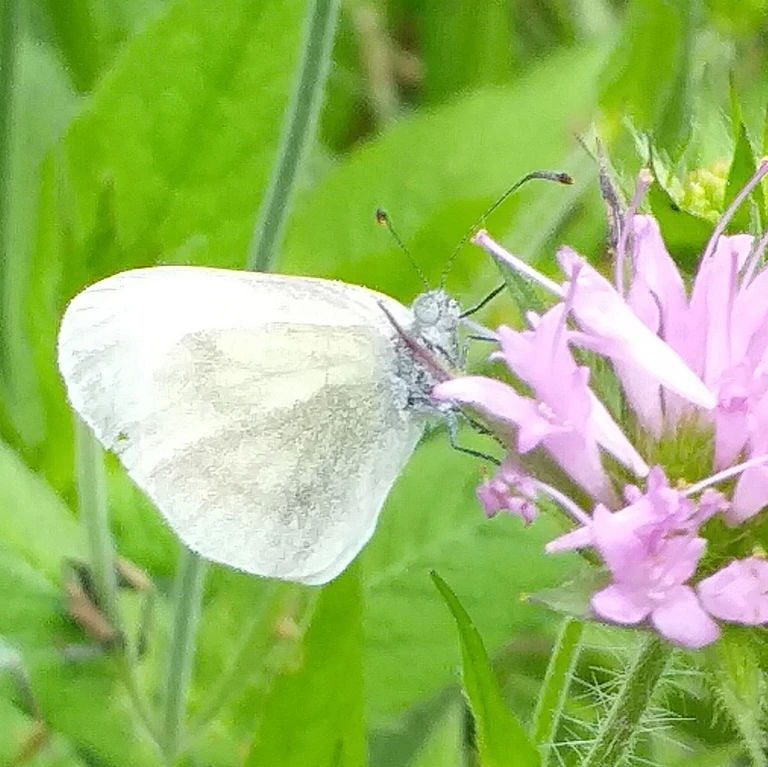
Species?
Leptidea sinapis/juvernica
